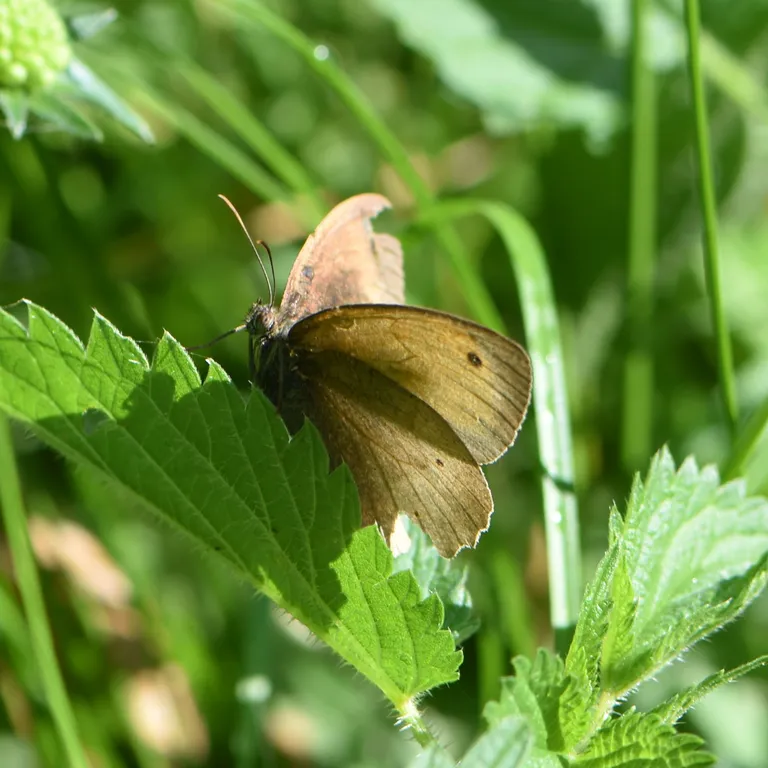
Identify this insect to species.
Maniola jurtina
